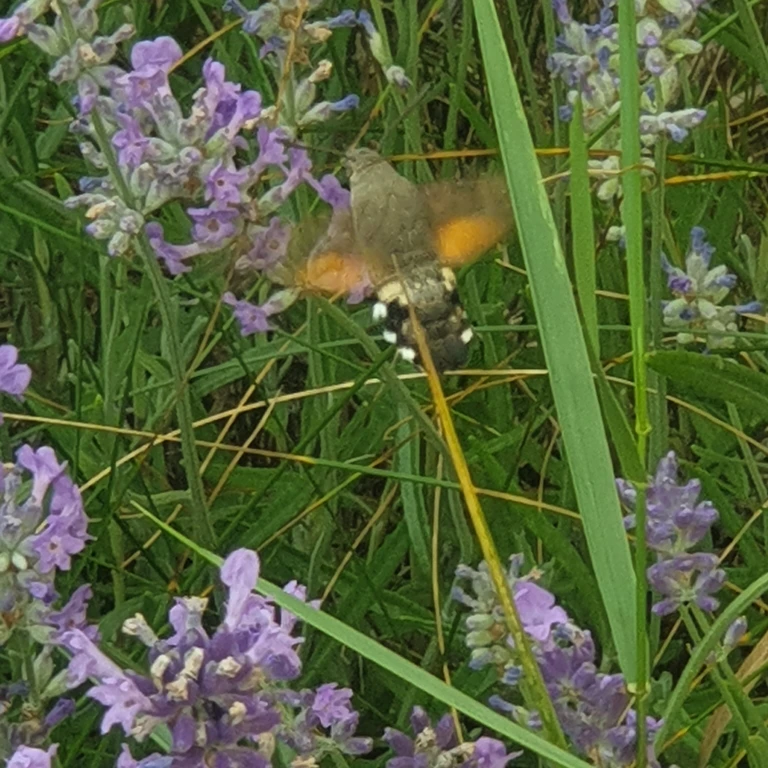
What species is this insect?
Macroglossum stellatarum
